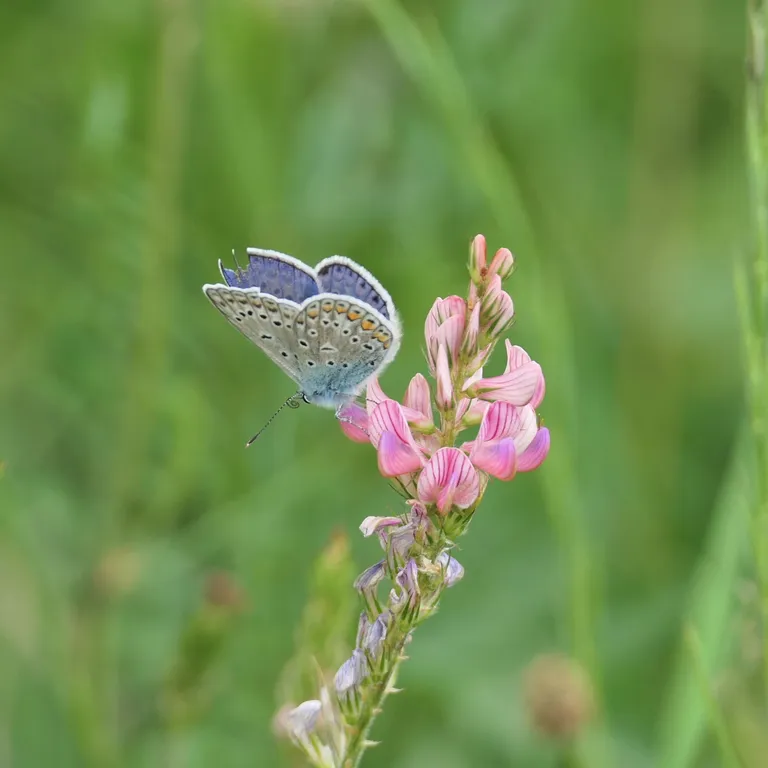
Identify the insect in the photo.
Polyommatus icarus
